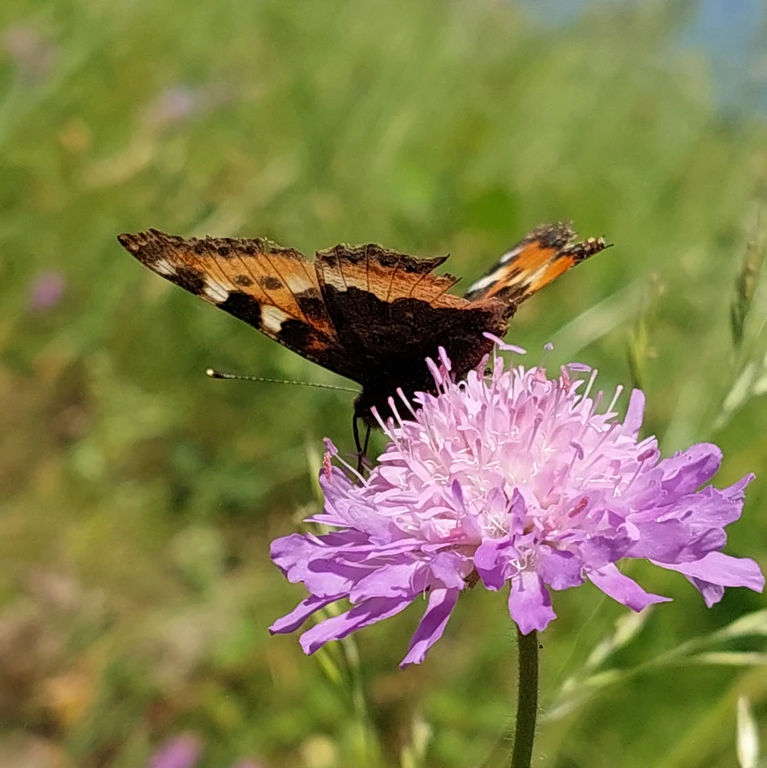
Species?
Aglais urticae
